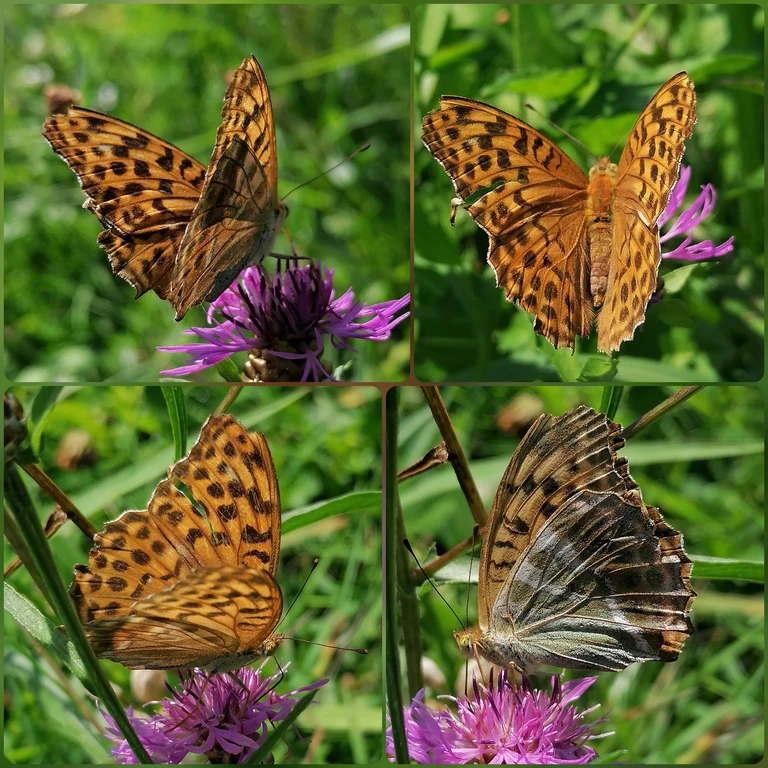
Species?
Argynnis paphia
